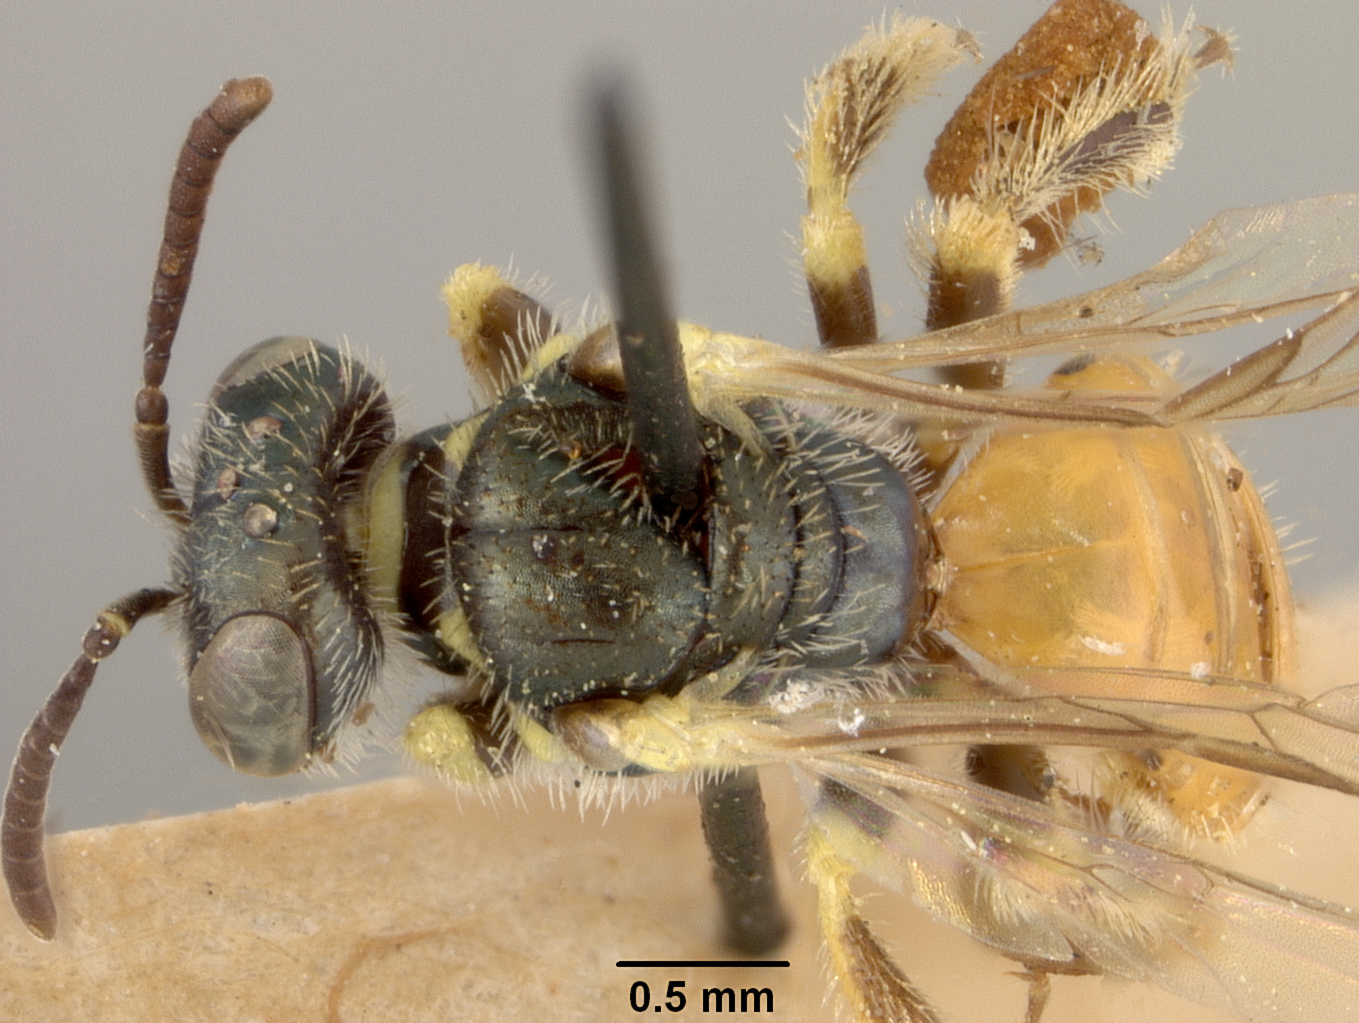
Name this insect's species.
Perdita polygonellae
